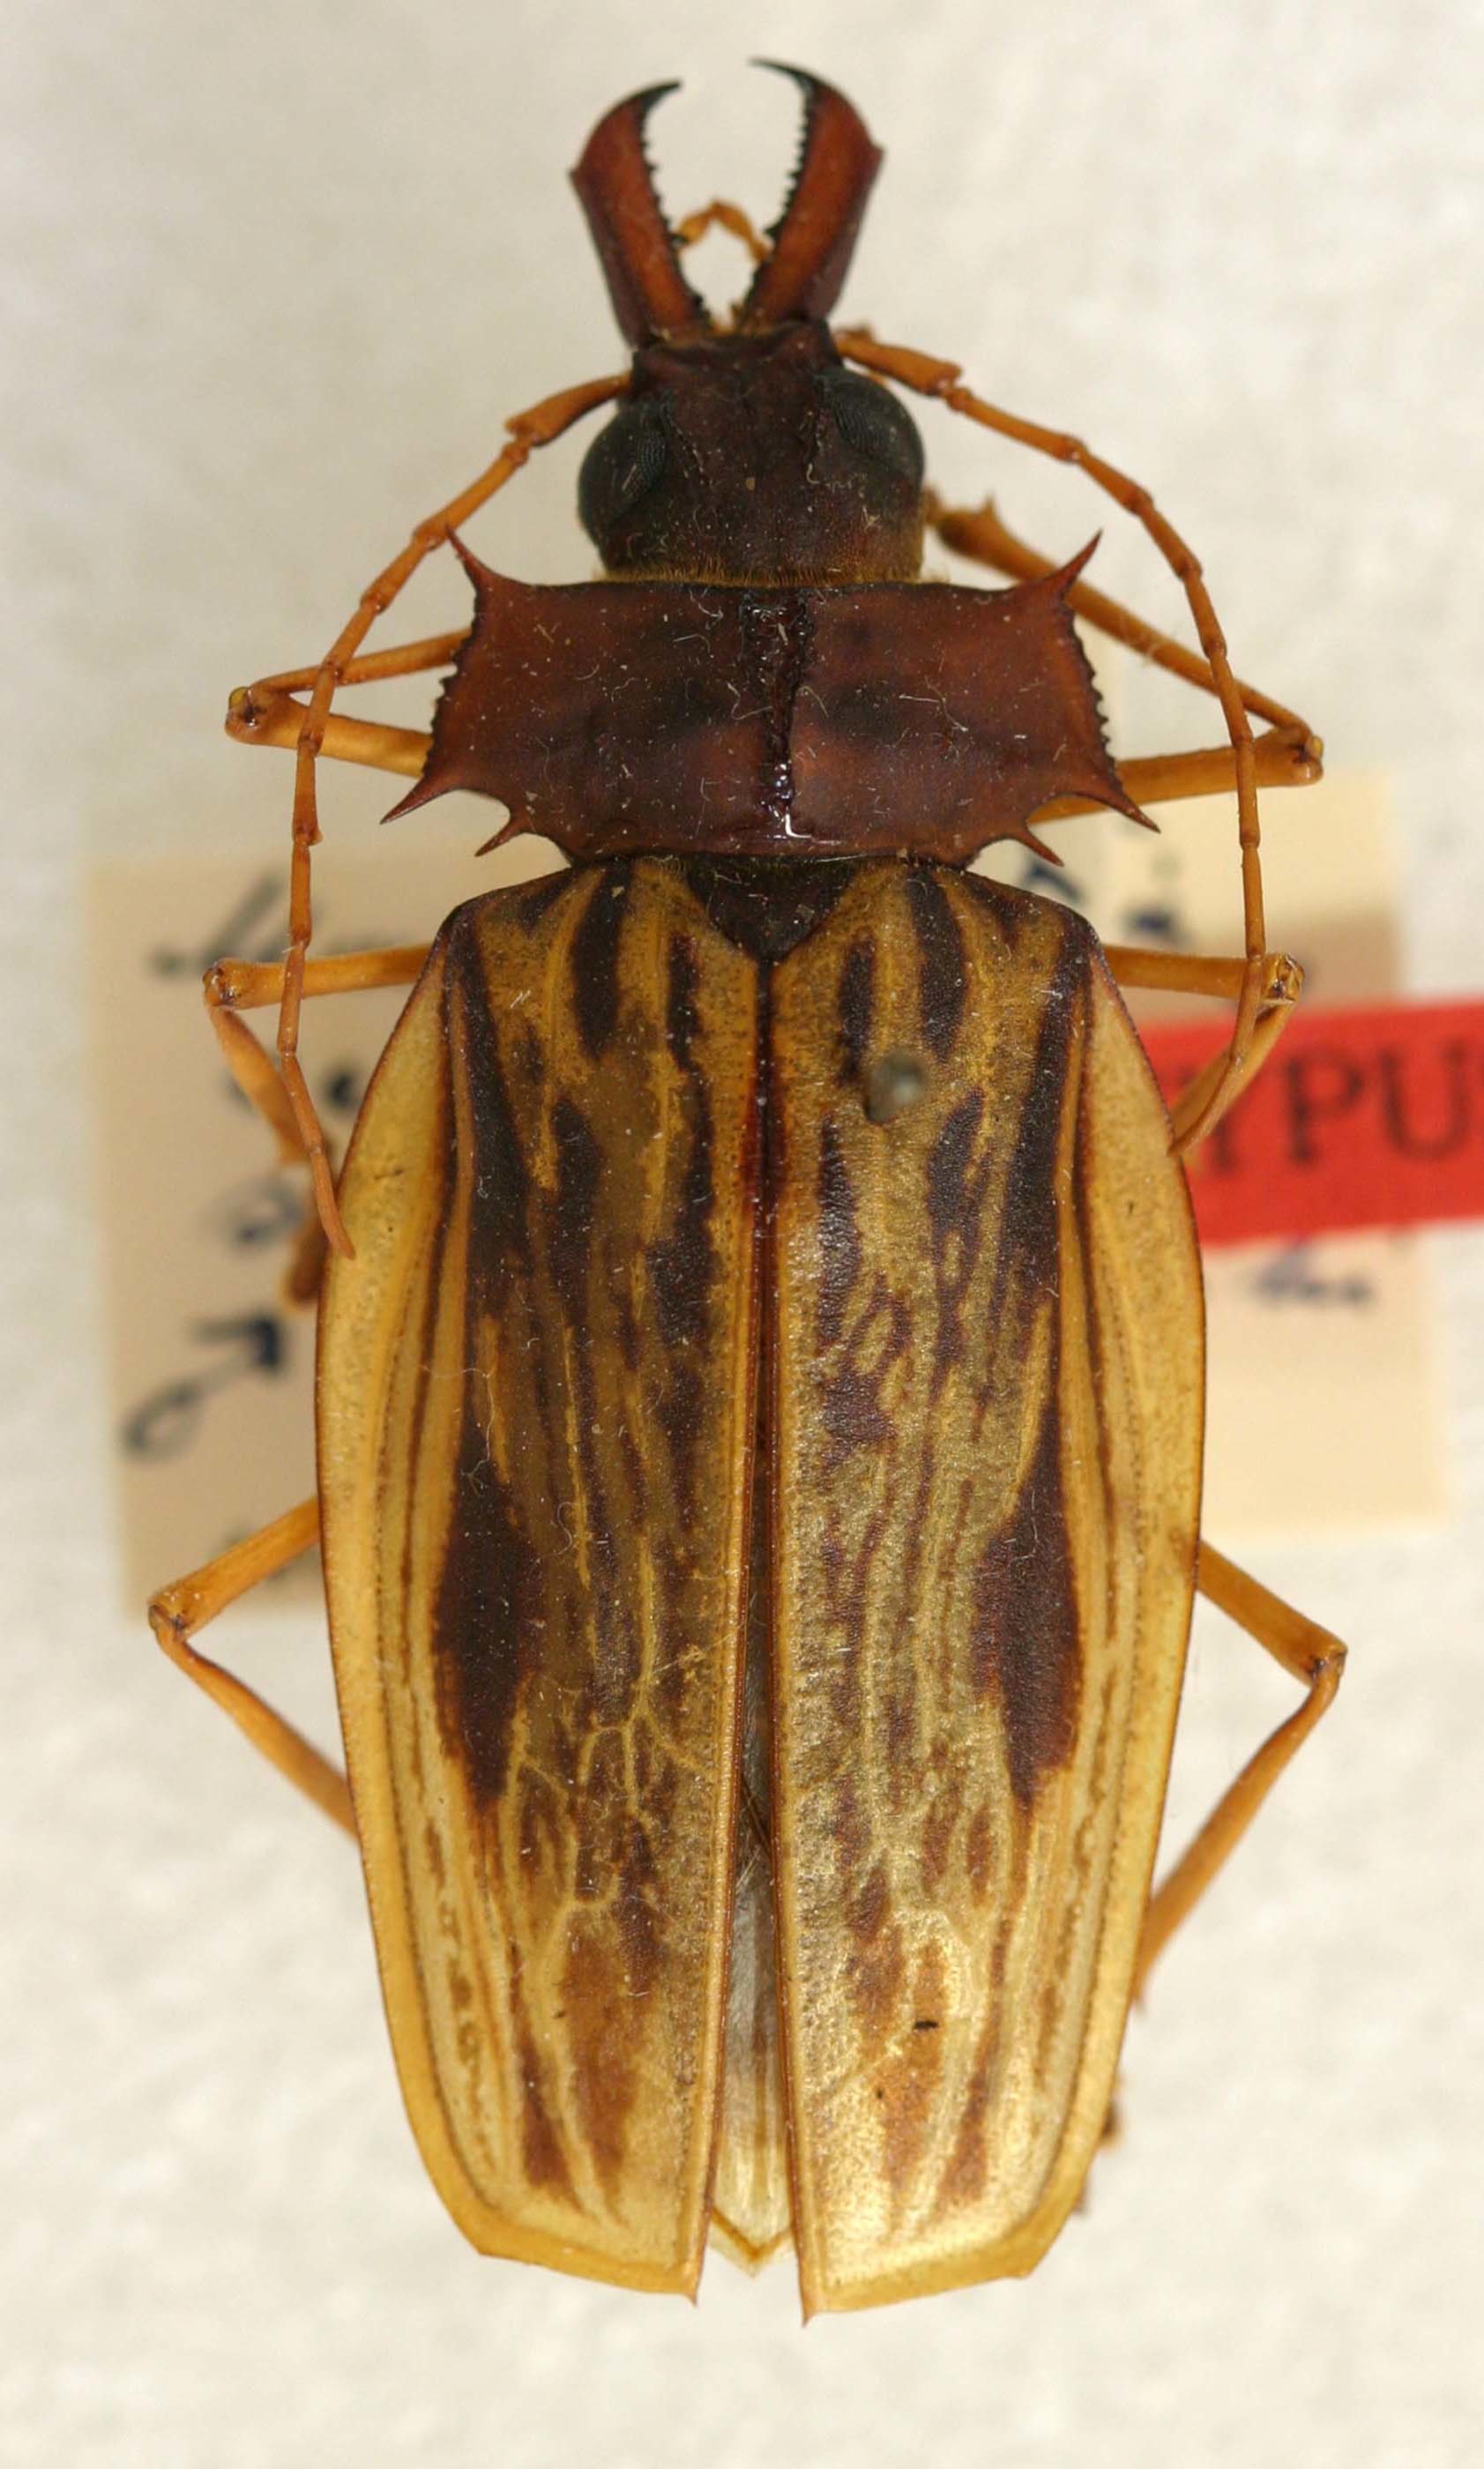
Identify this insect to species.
Macrodontia zischkai (also Macrodontia cervicornis)
